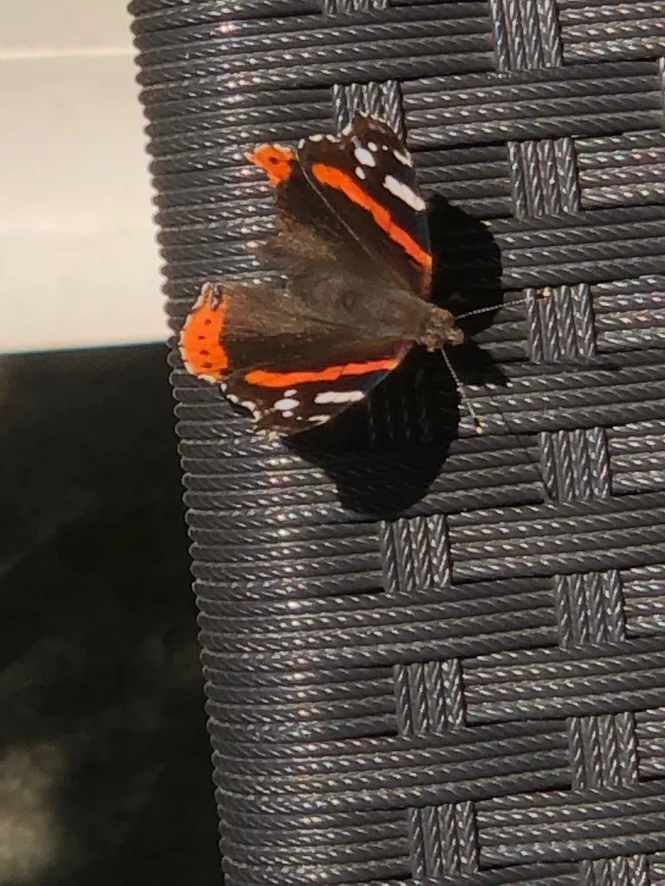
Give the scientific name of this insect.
Vanessa atalanta
